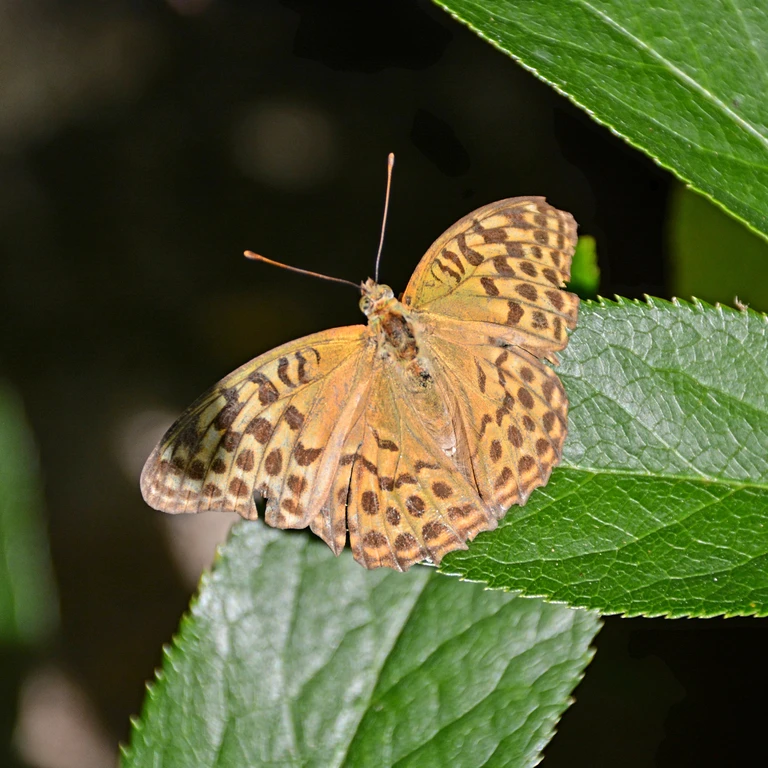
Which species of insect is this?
Argynnis paphia
